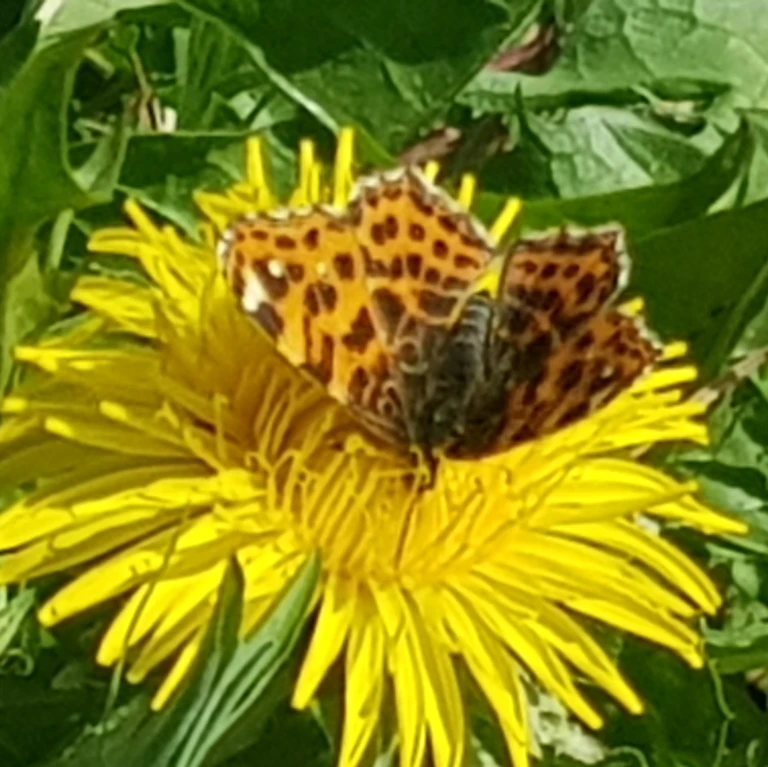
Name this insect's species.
Araschnia levana
